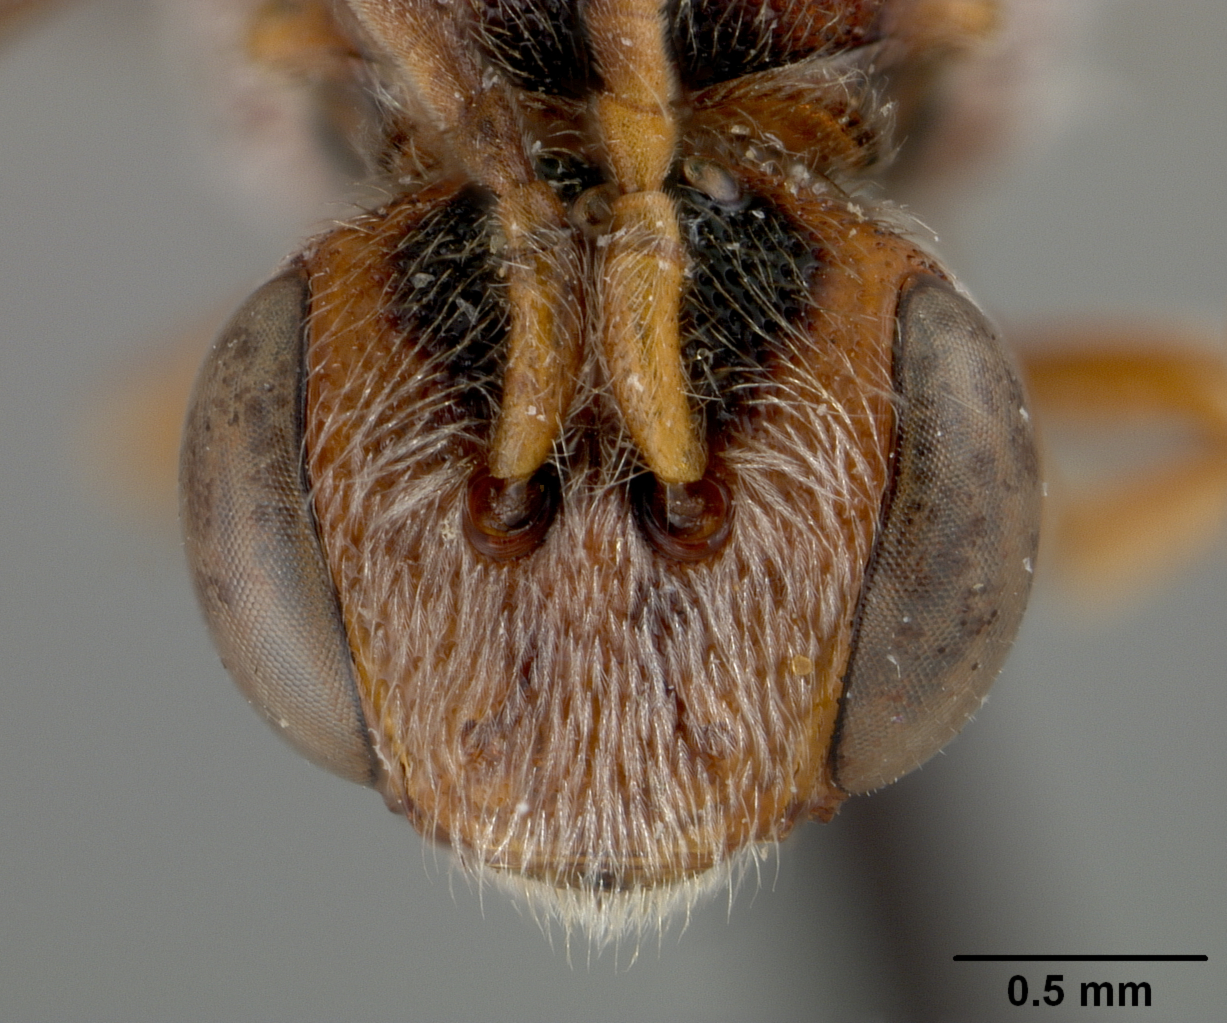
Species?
Nomada breviuscula
